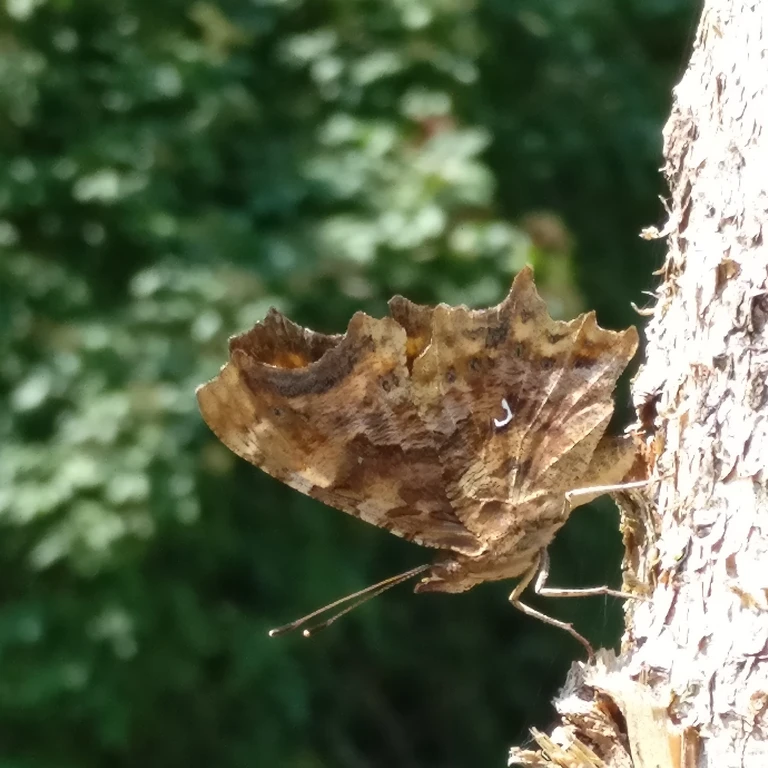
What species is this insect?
Polygonia c-album
